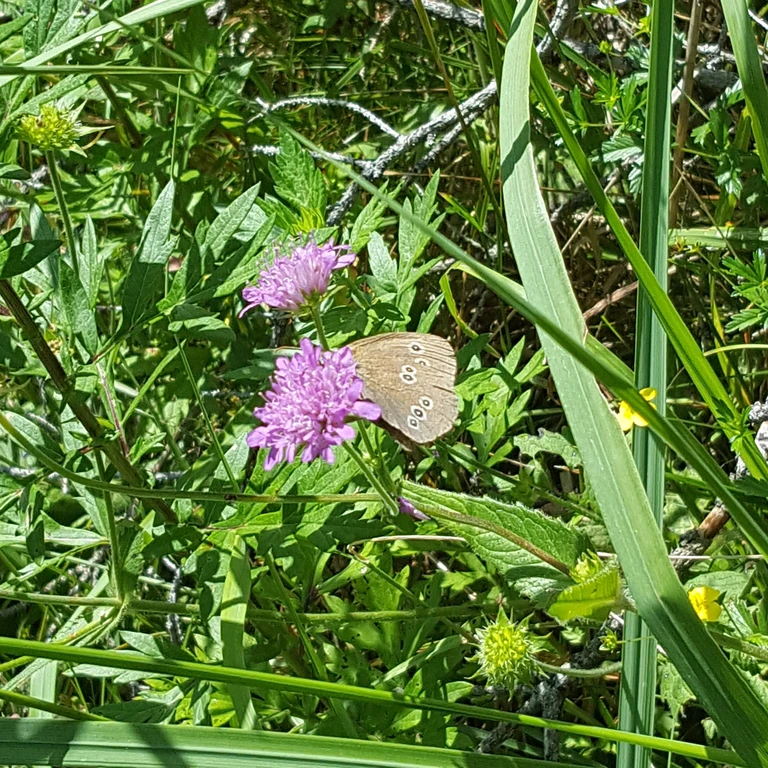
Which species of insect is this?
Aphantopus hyperantus
